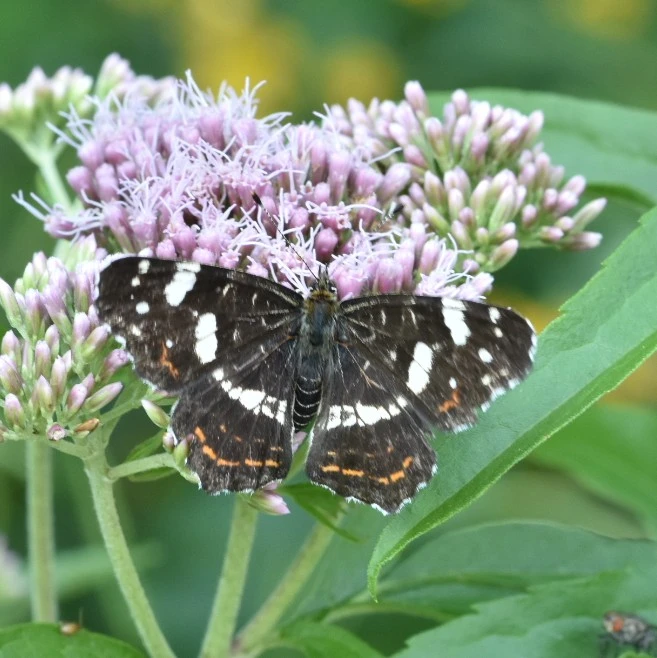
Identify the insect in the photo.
Araschnia levana
